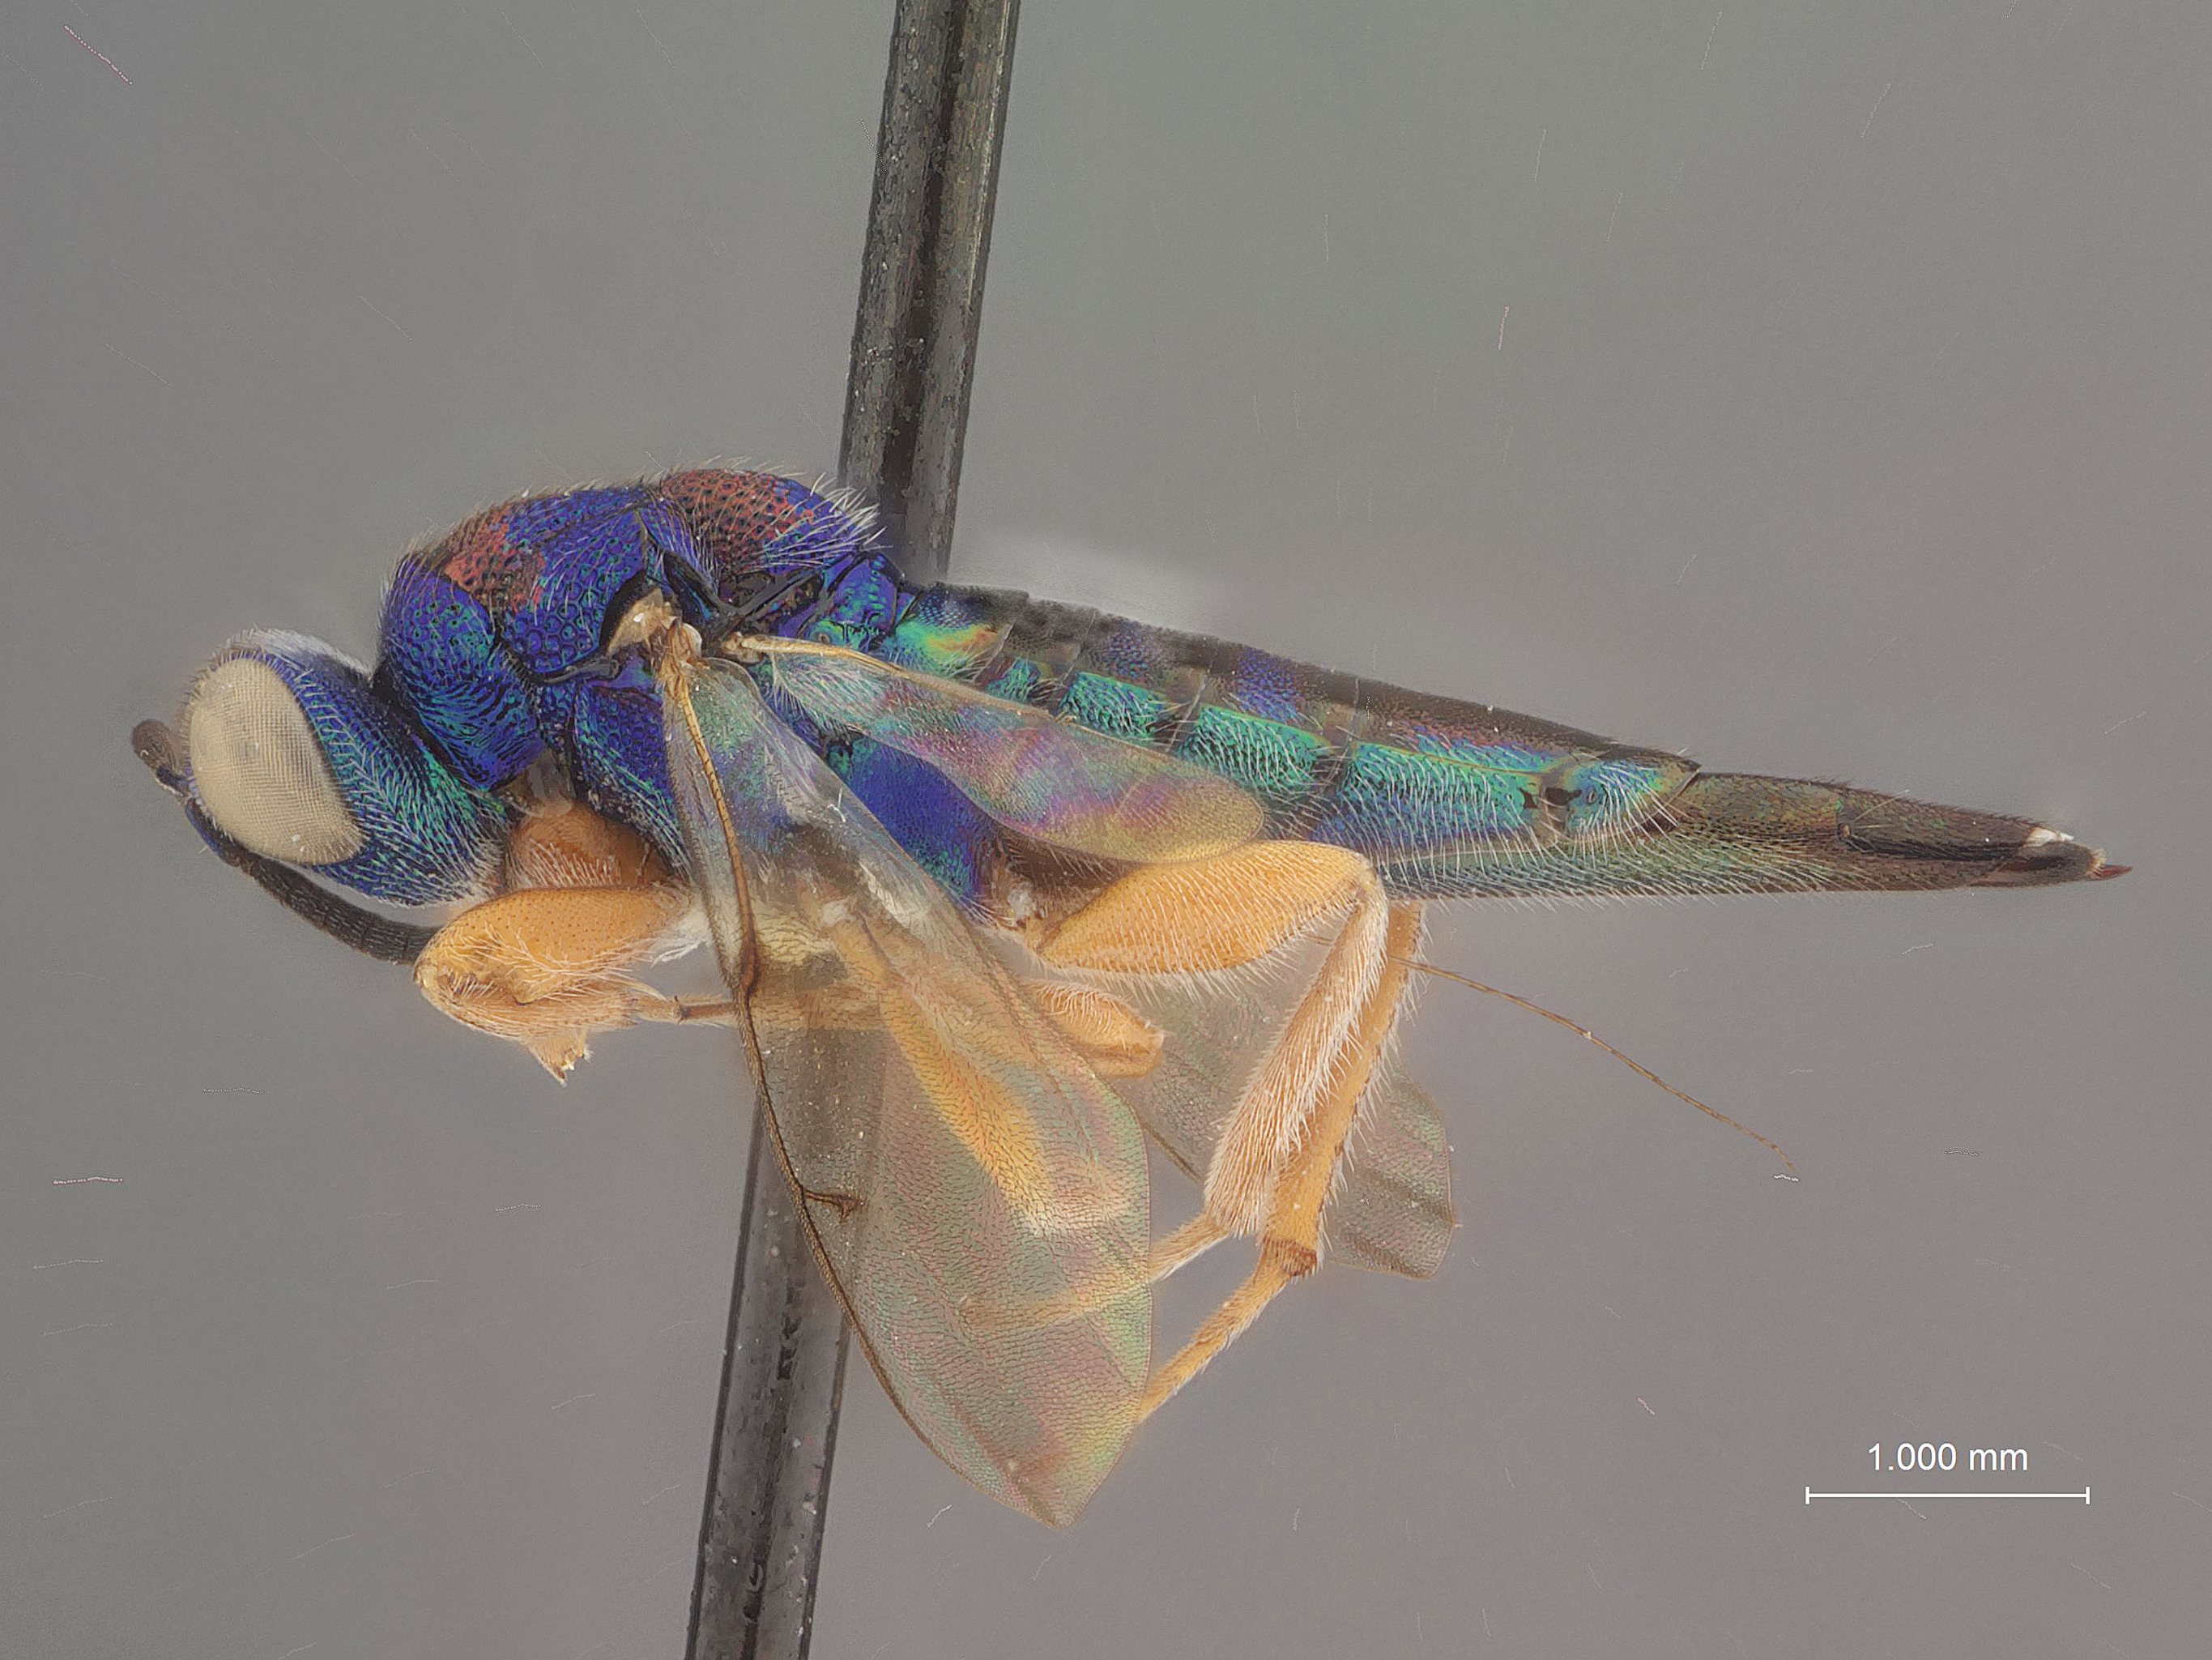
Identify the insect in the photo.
Hadroepistenia erwini
